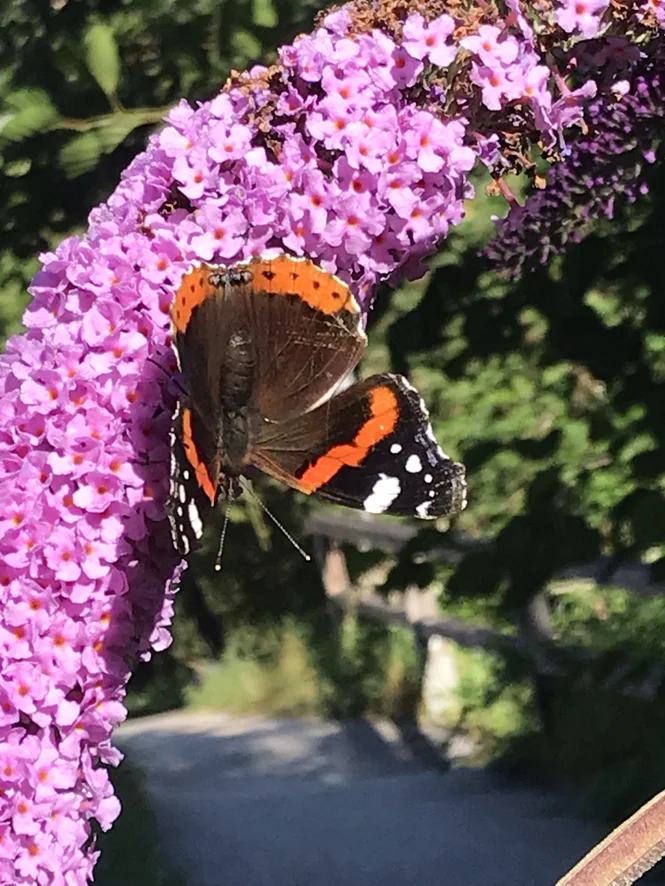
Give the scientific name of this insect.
Vanessa atalanta
